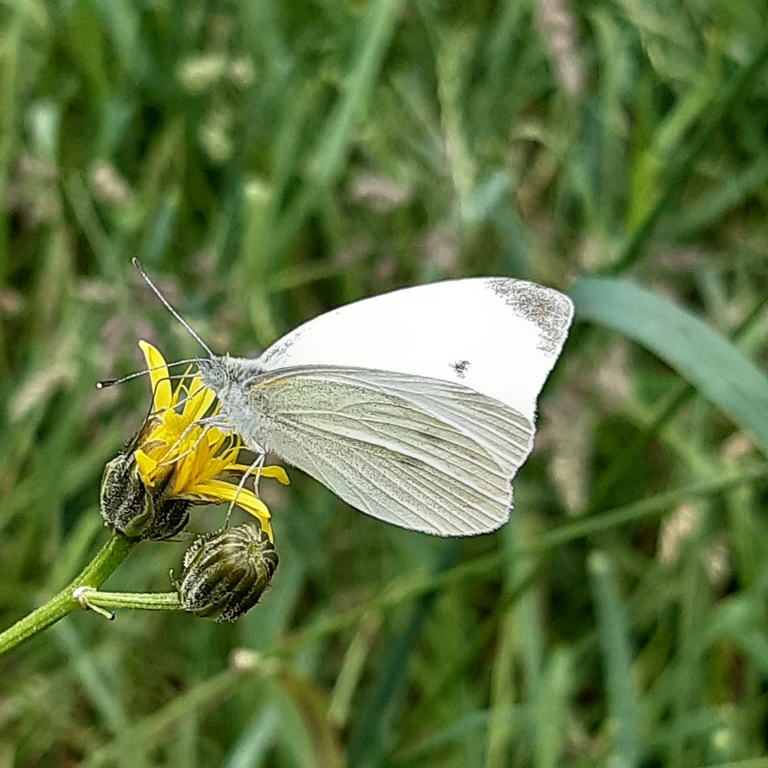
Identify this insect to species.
Pieris rapae
